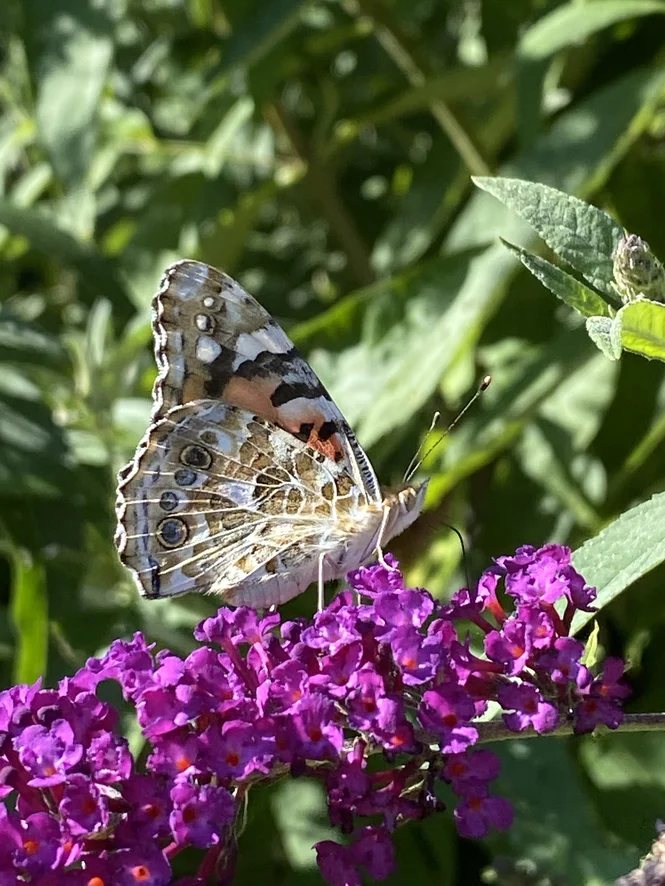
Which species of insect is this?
Vanessa cardui
